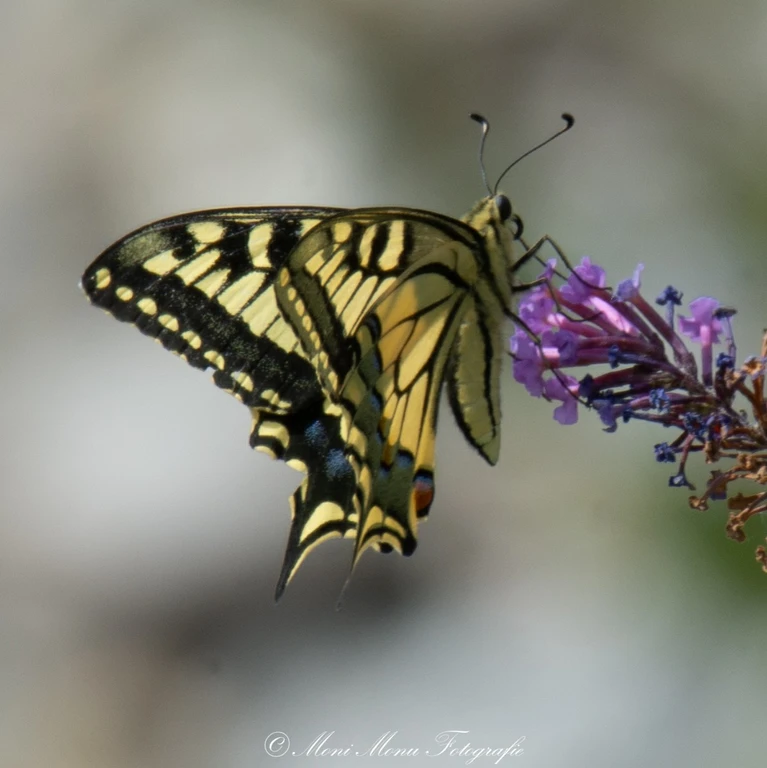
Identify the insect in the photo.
Papilio machaon
